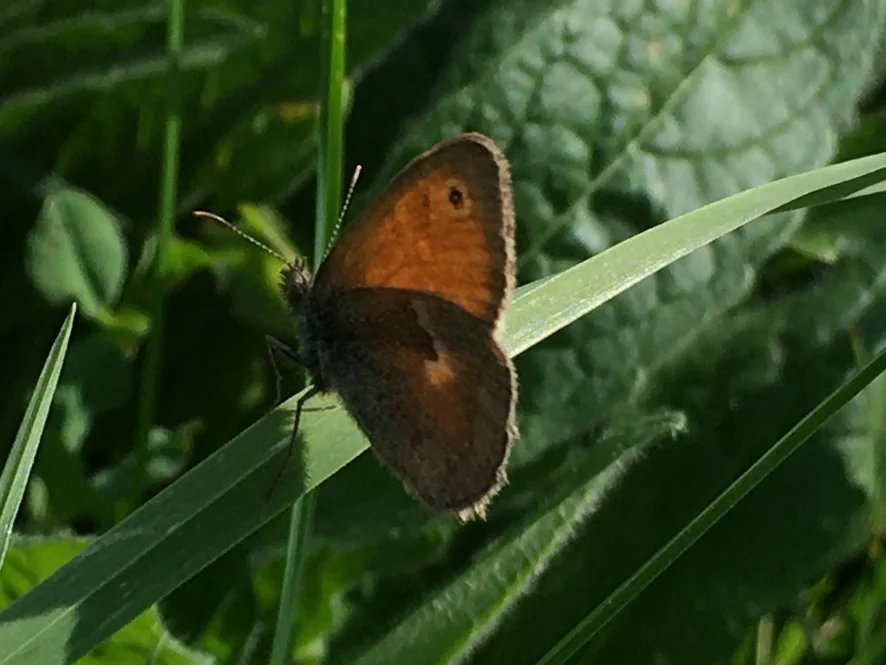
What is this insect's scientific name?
Coenonympha pamphilus
